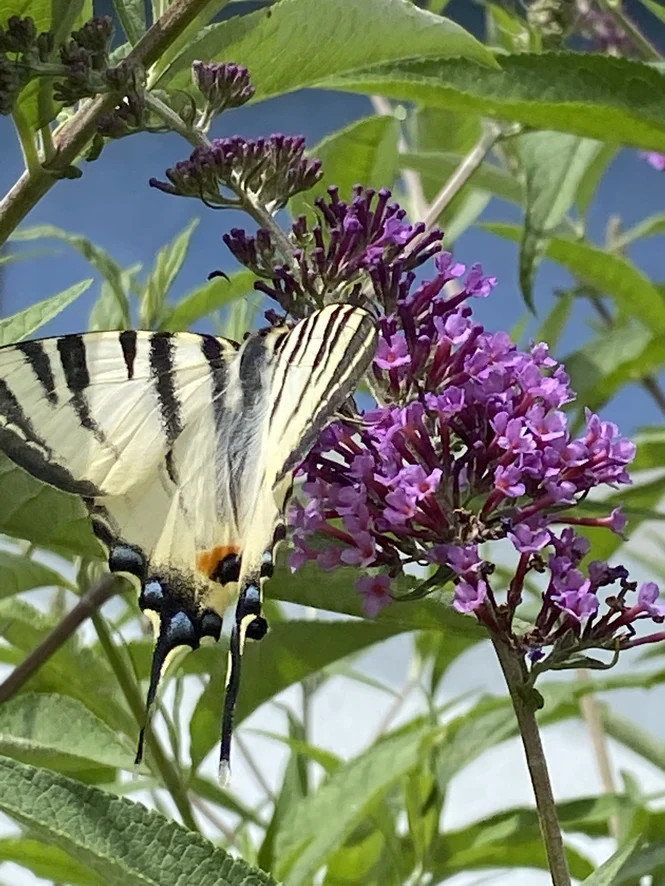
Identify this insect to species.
Iphiclides podalirius
